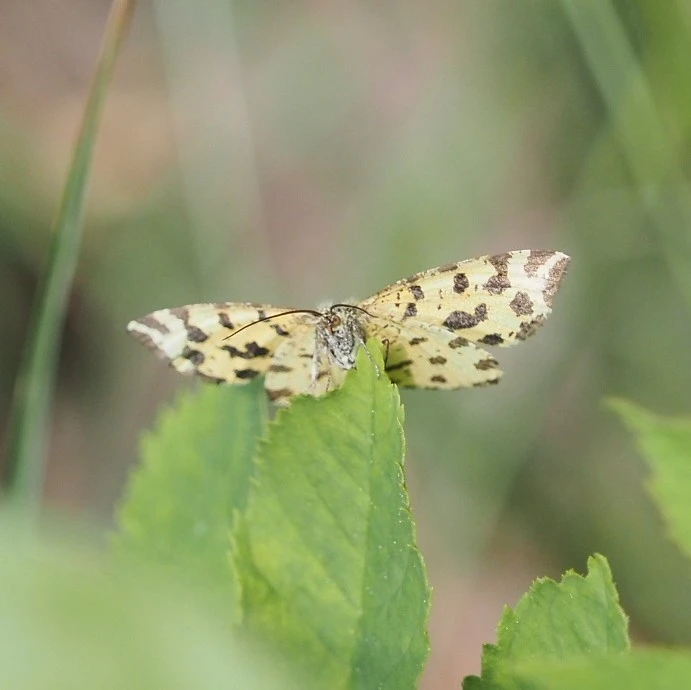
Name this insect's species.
Pseudopanthera macularia
